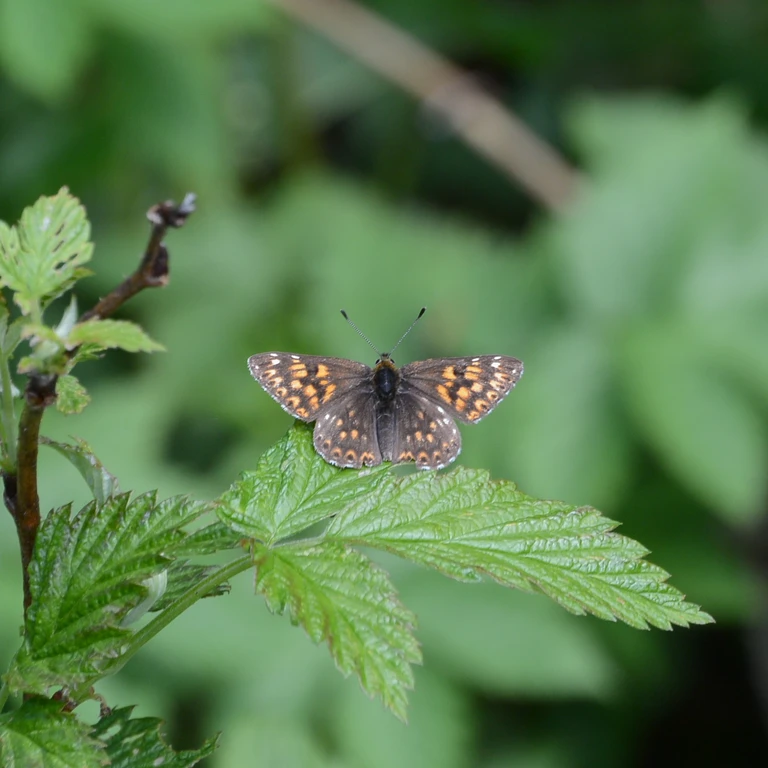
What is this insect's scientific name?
Hamearis lucina
